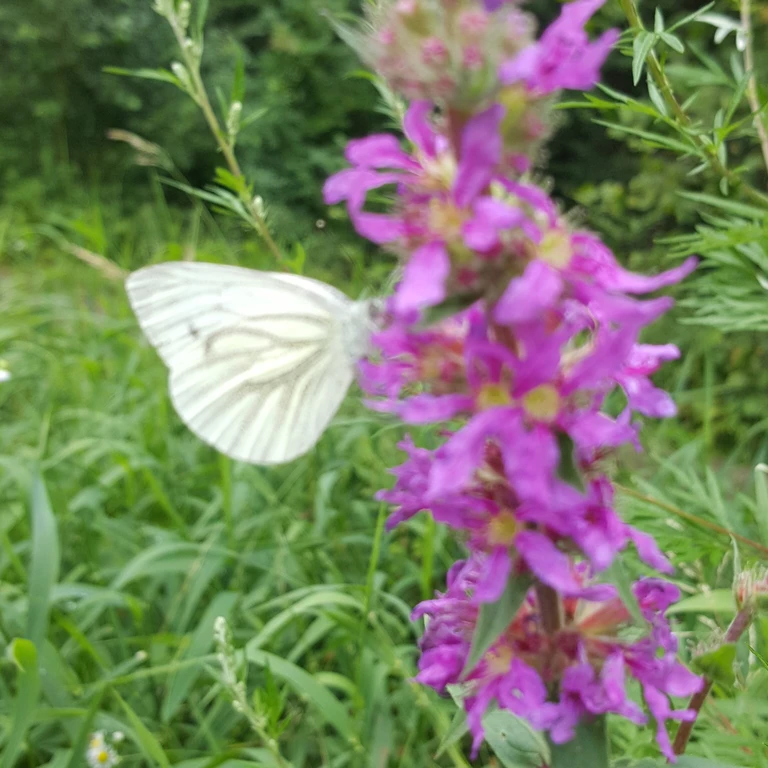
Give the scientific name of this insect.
Pieris napi
